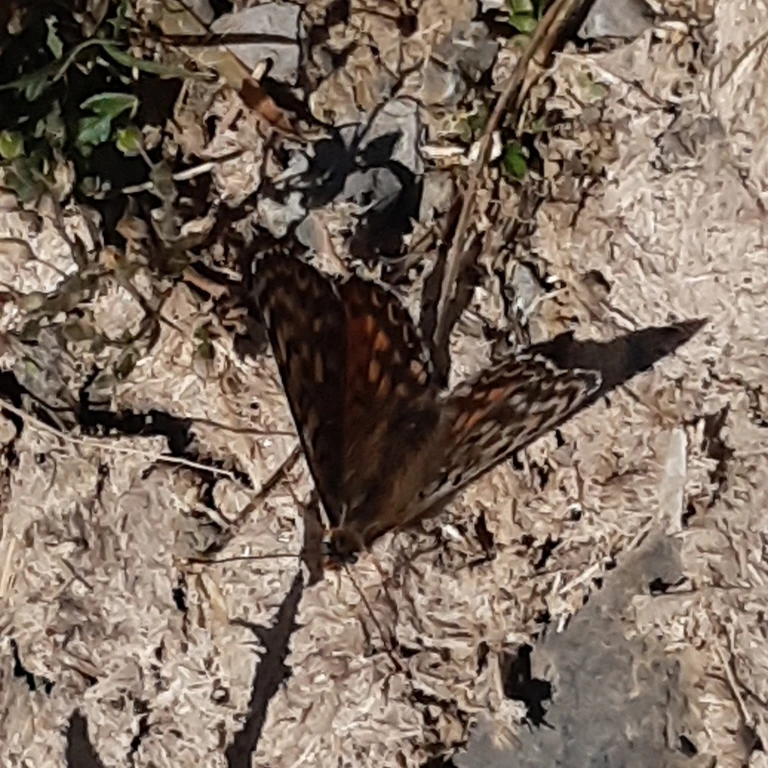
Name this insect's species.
Melitaea didyma
